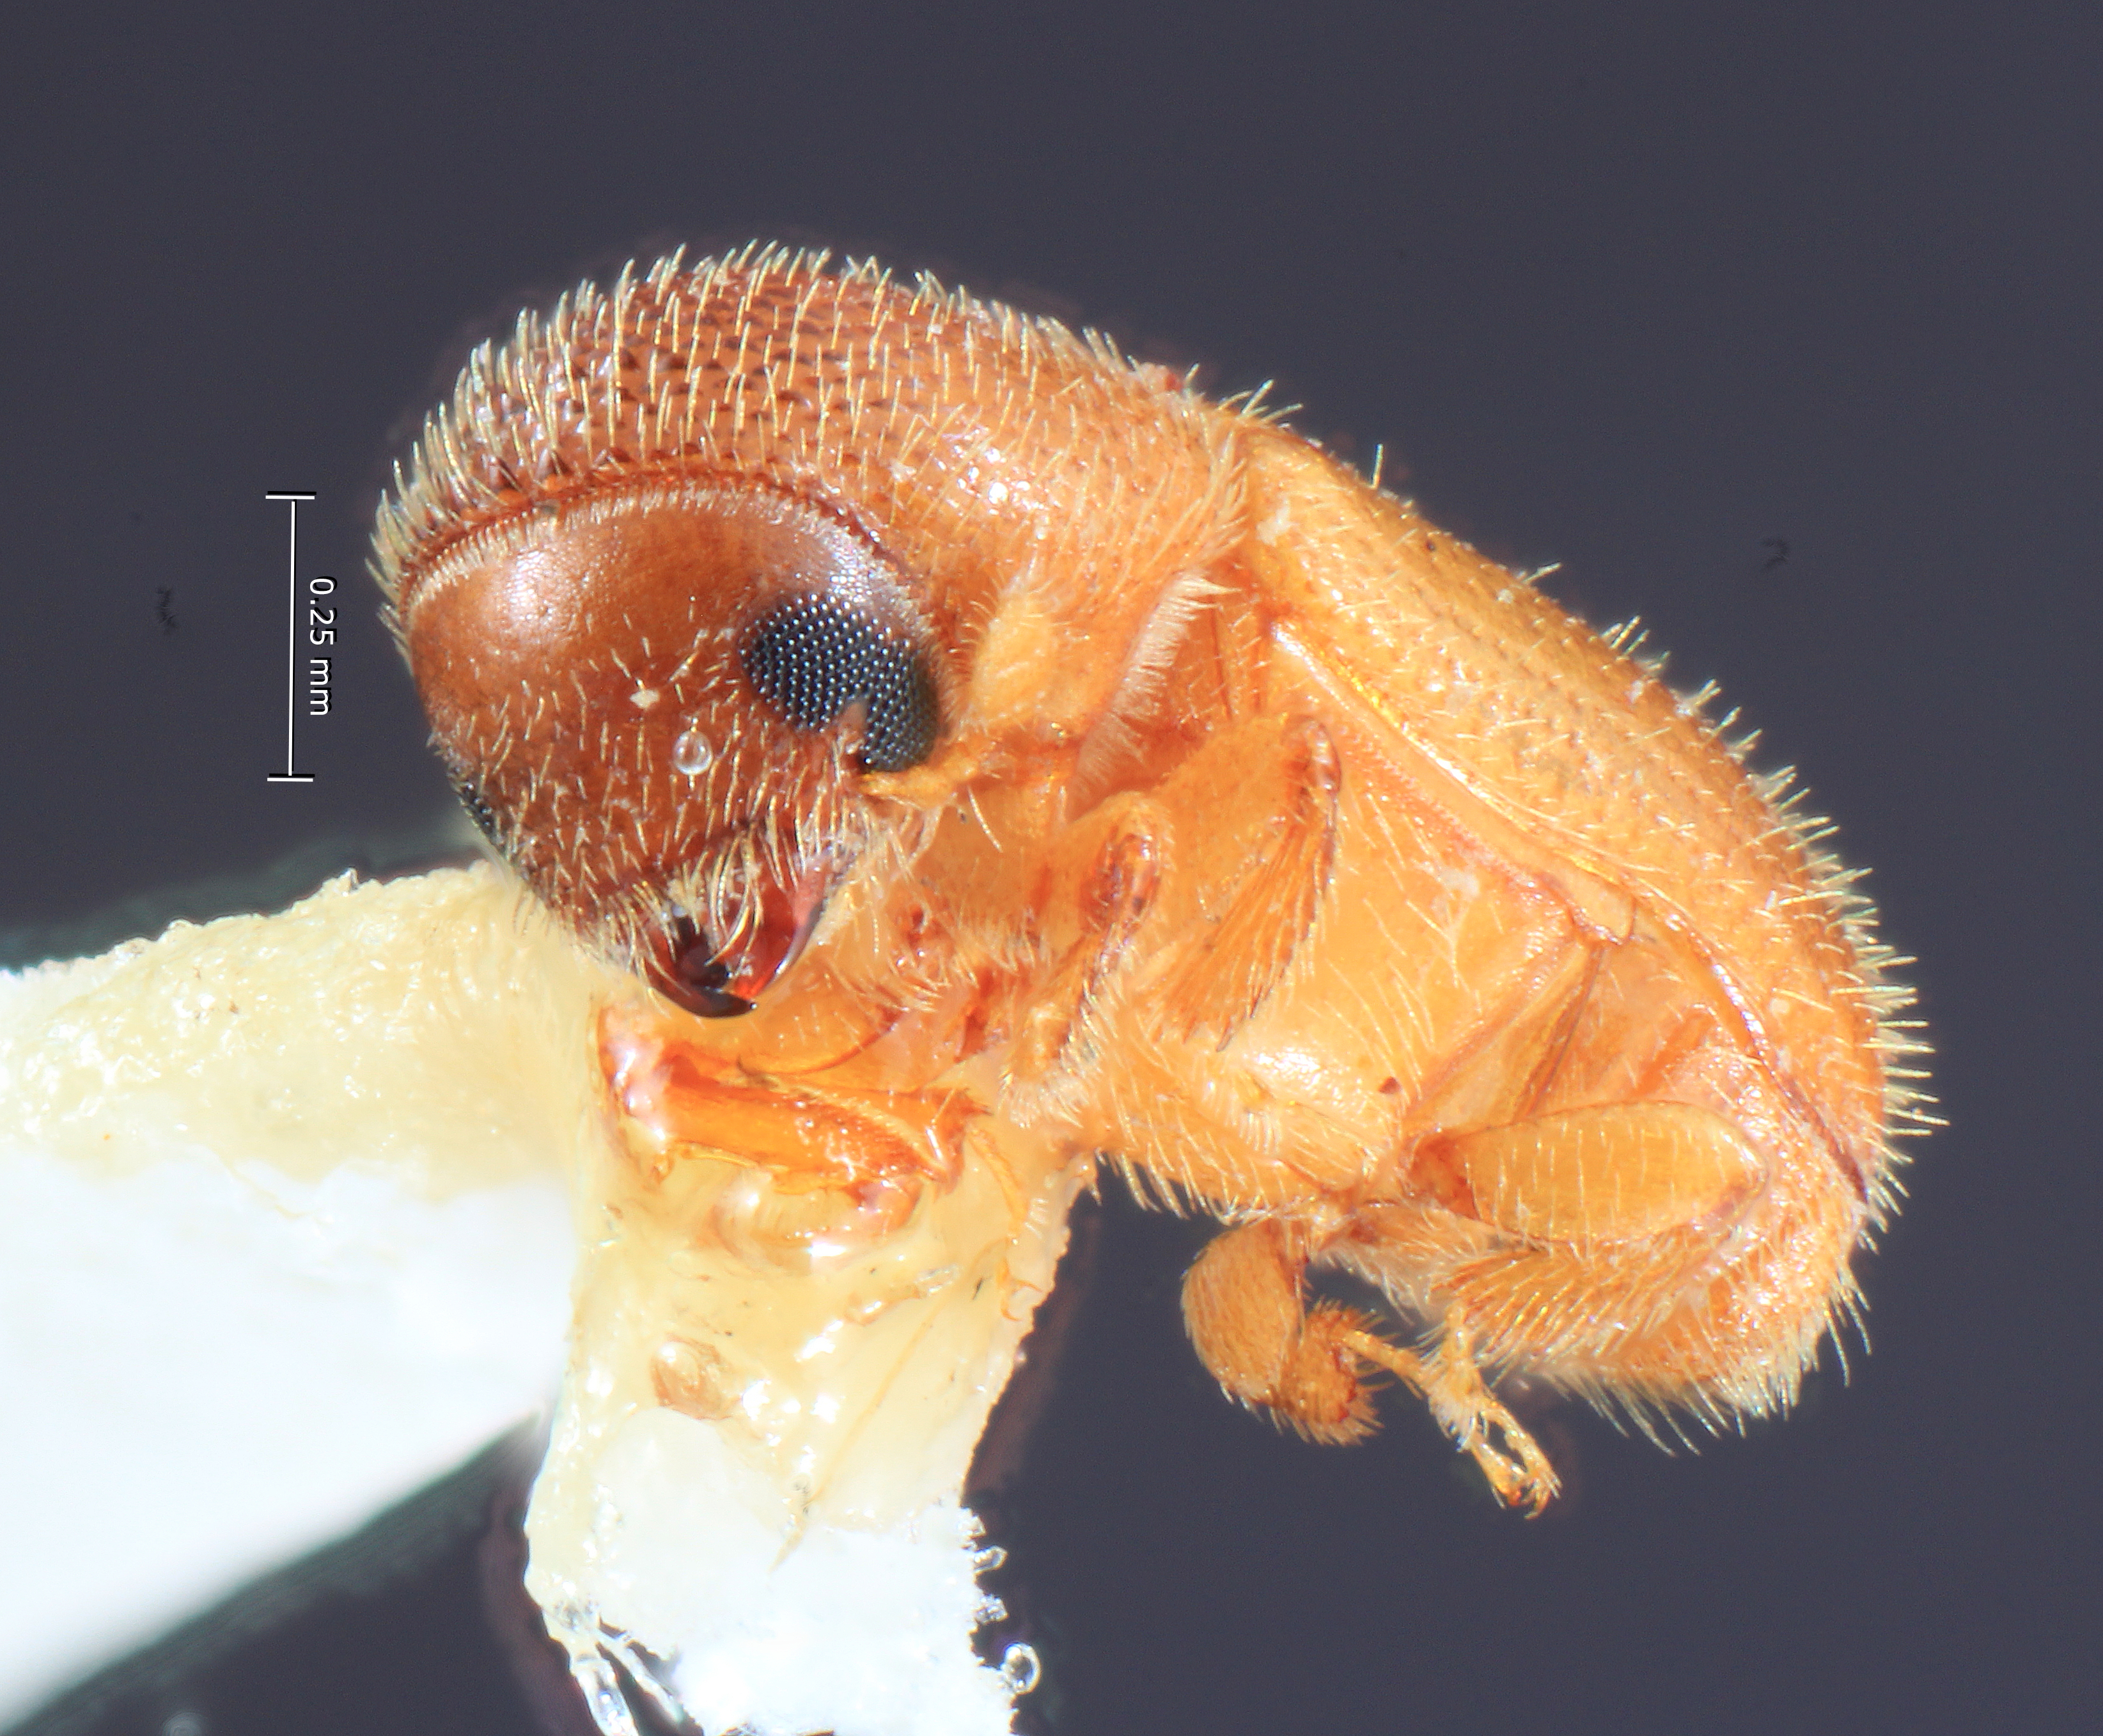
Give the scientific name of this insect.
Dendroterus eximius
